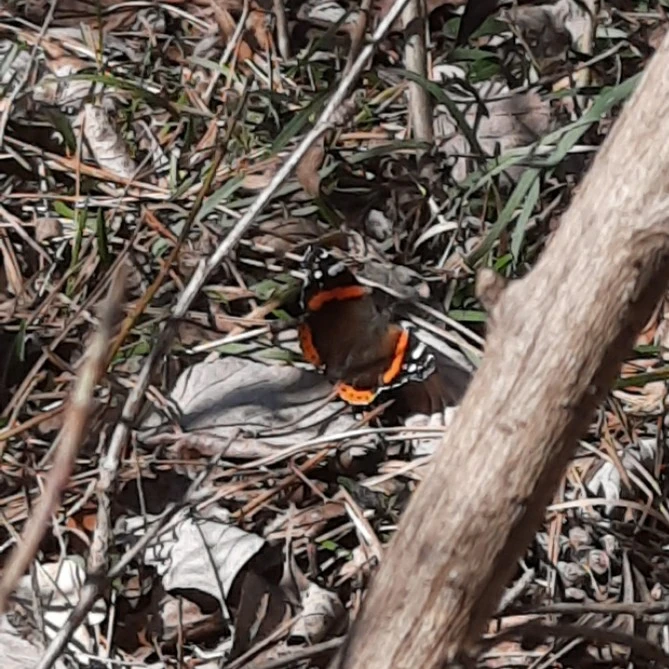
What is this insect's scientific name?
Vanessa atalanta
